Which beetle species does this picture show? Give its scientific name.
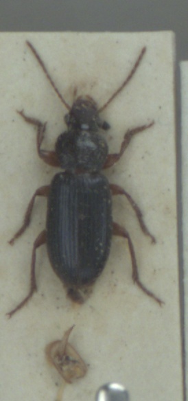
Ophonus rupicola
